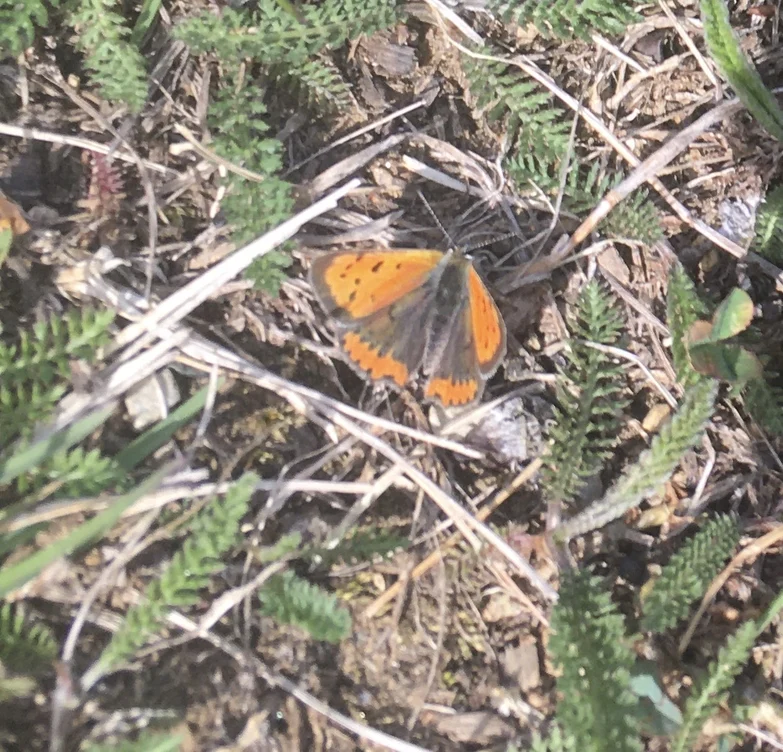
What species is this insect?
Lycaena phlaeas
